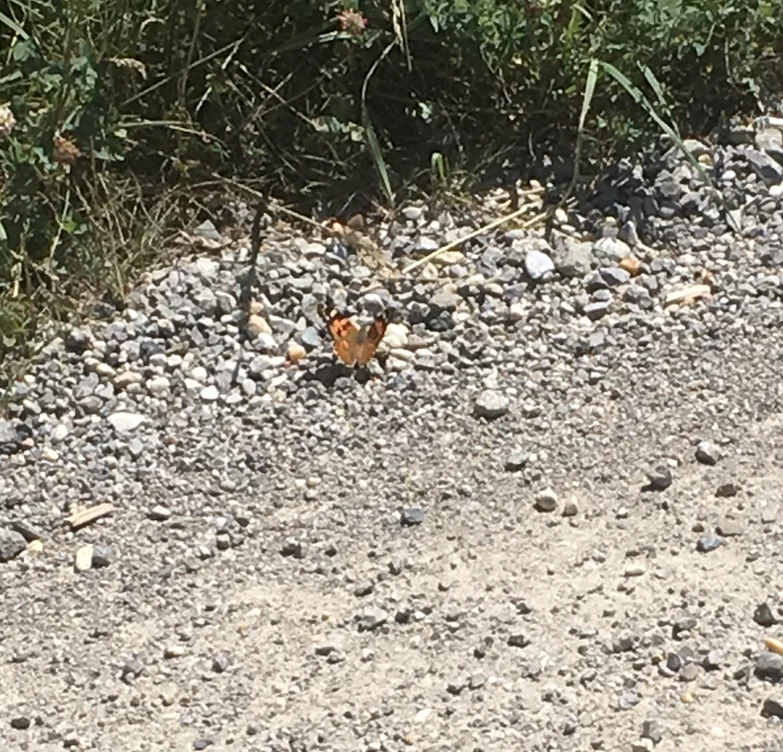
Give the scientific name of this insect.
Vanessa cardui
